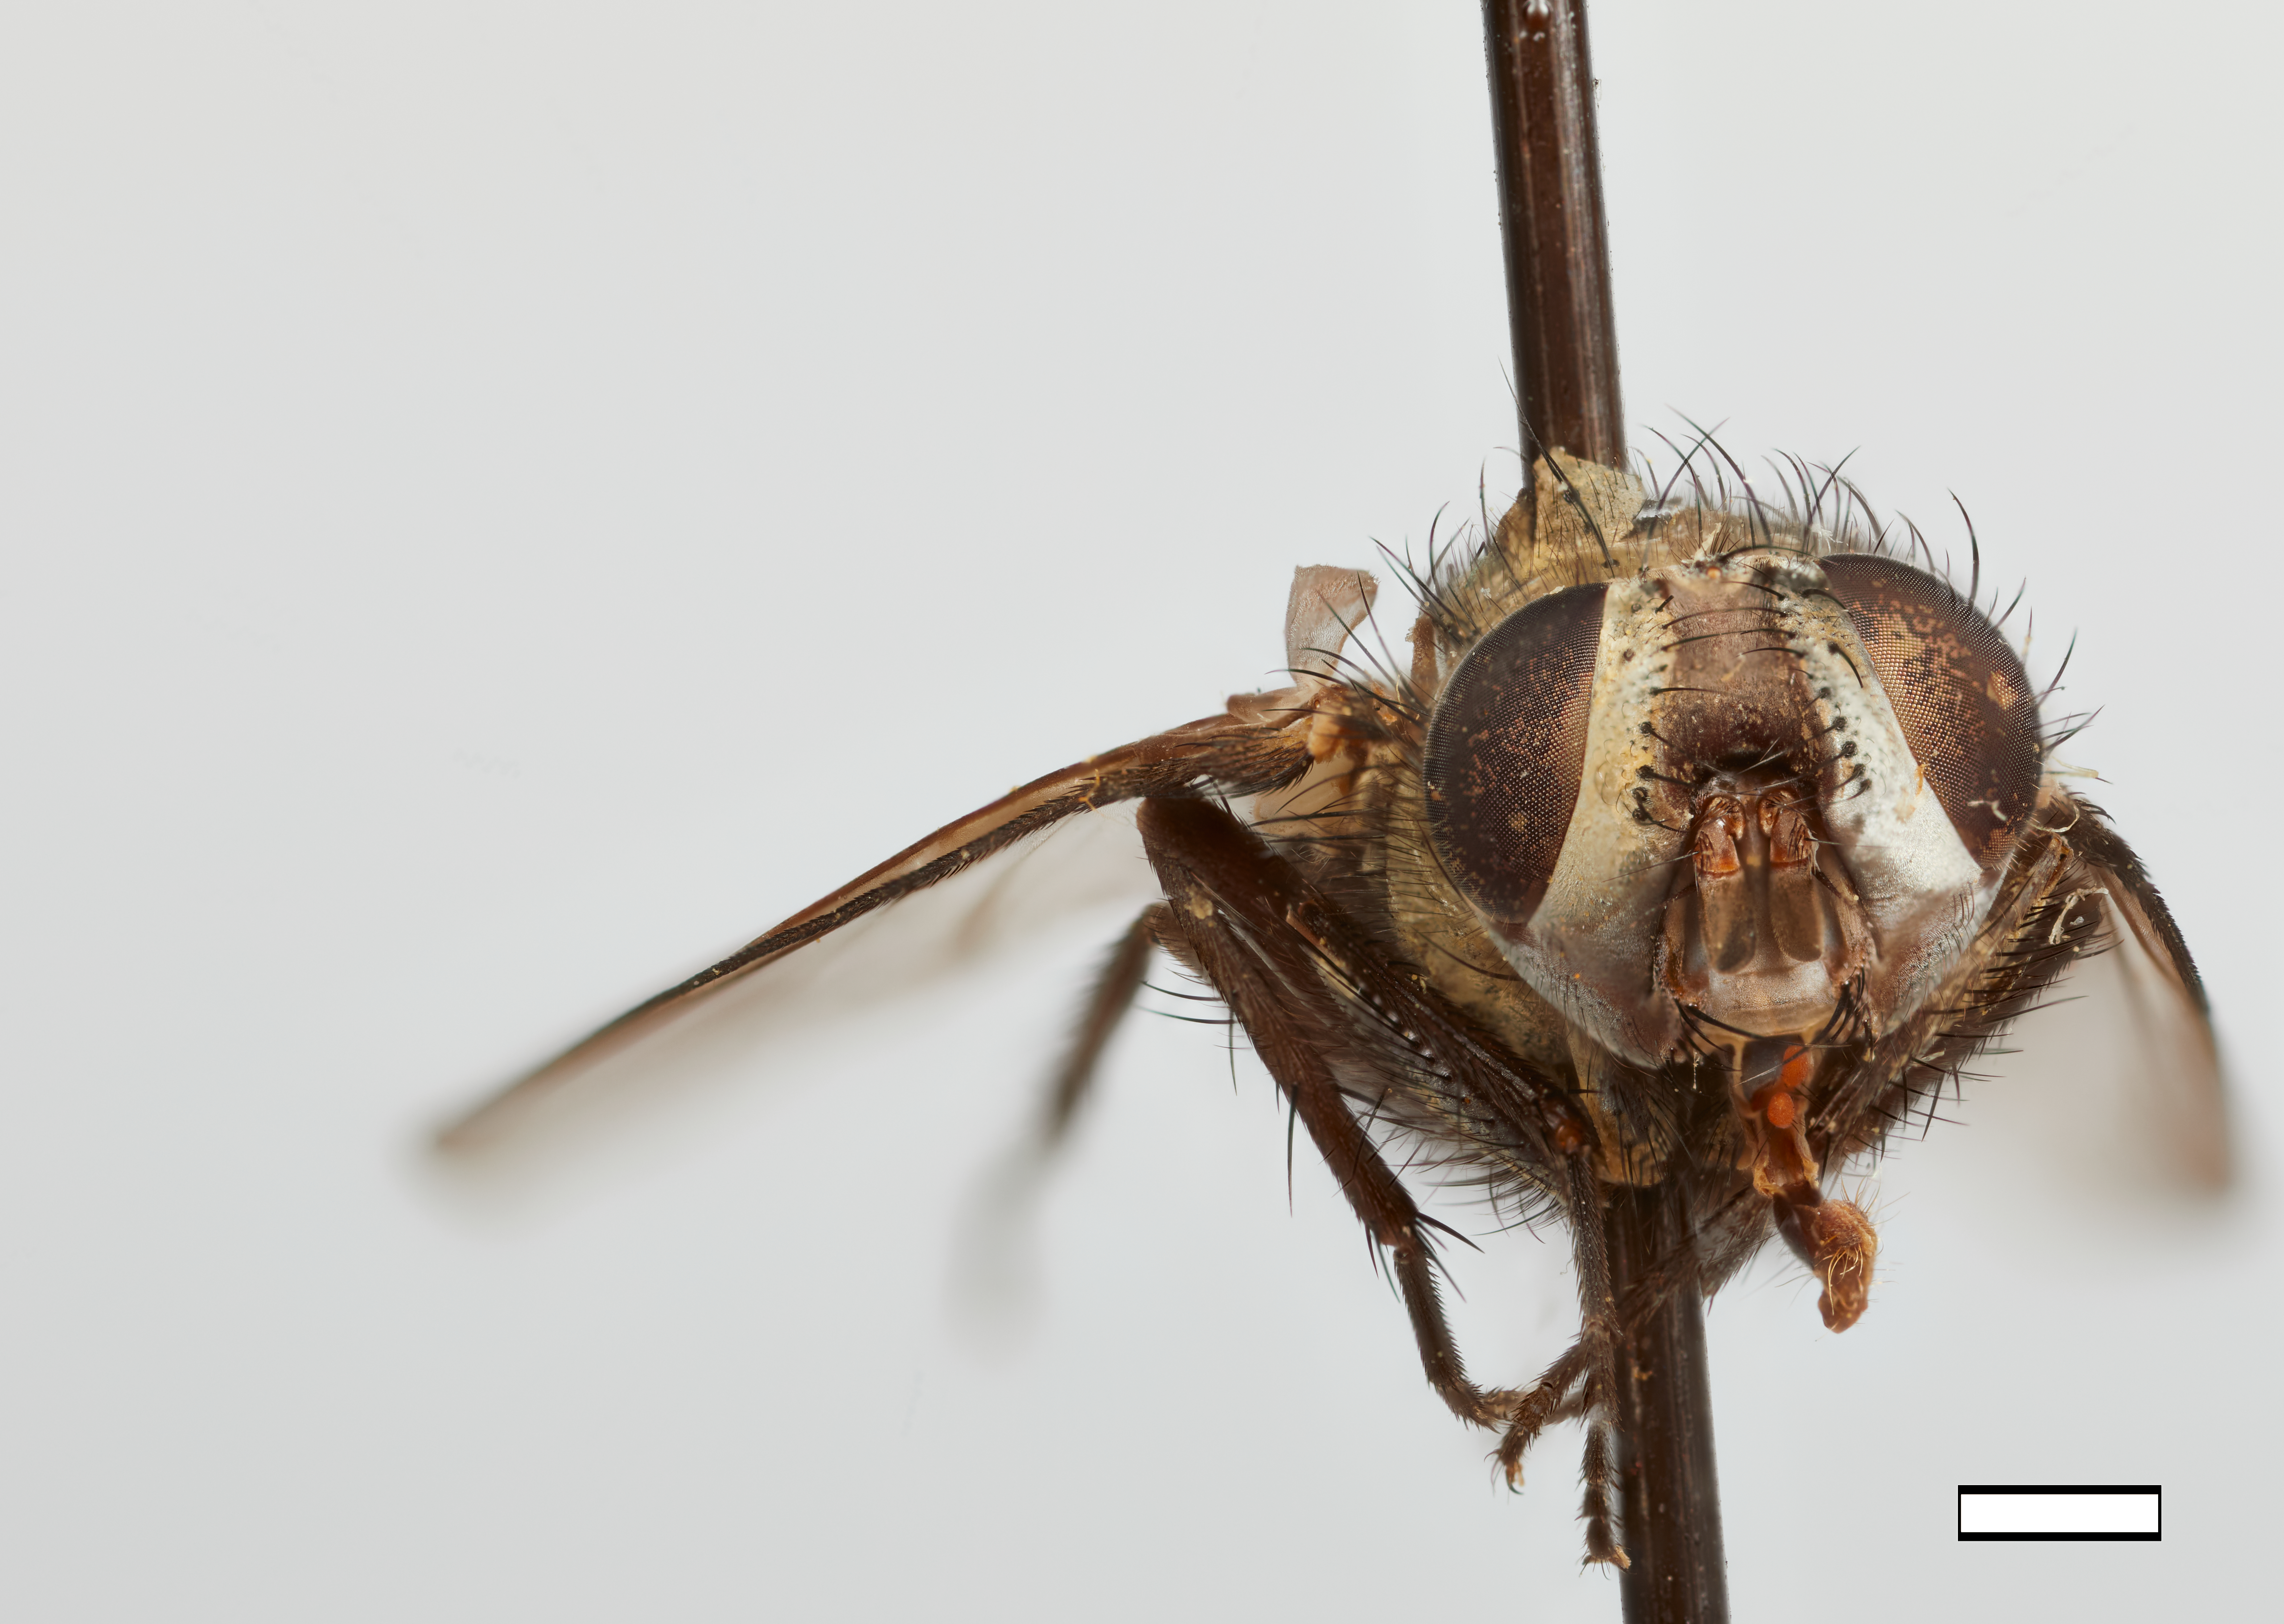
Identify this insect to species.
Eutheresiops trixoides
